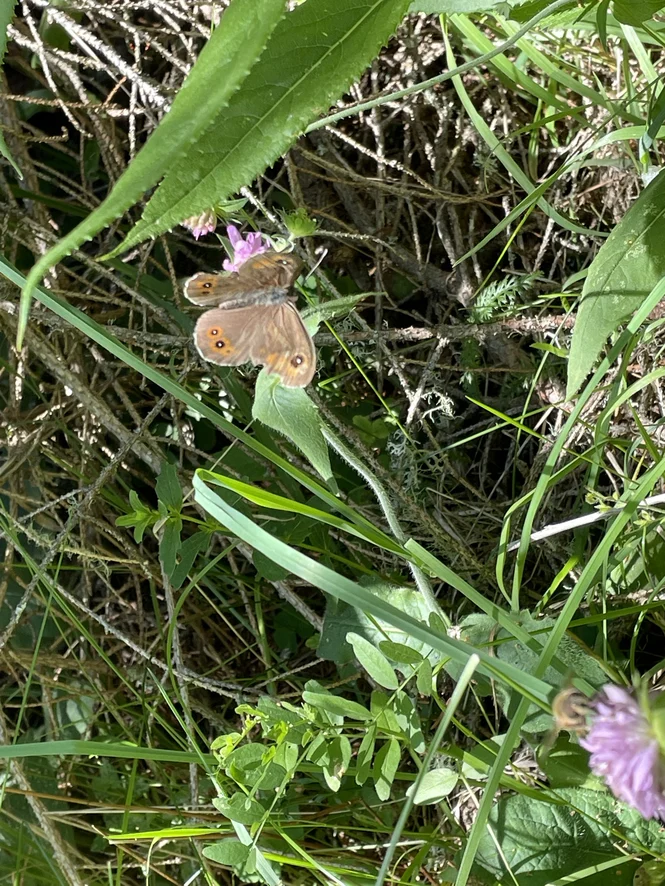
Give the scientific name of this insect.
Lasiommata maera (also Pararge maera)
